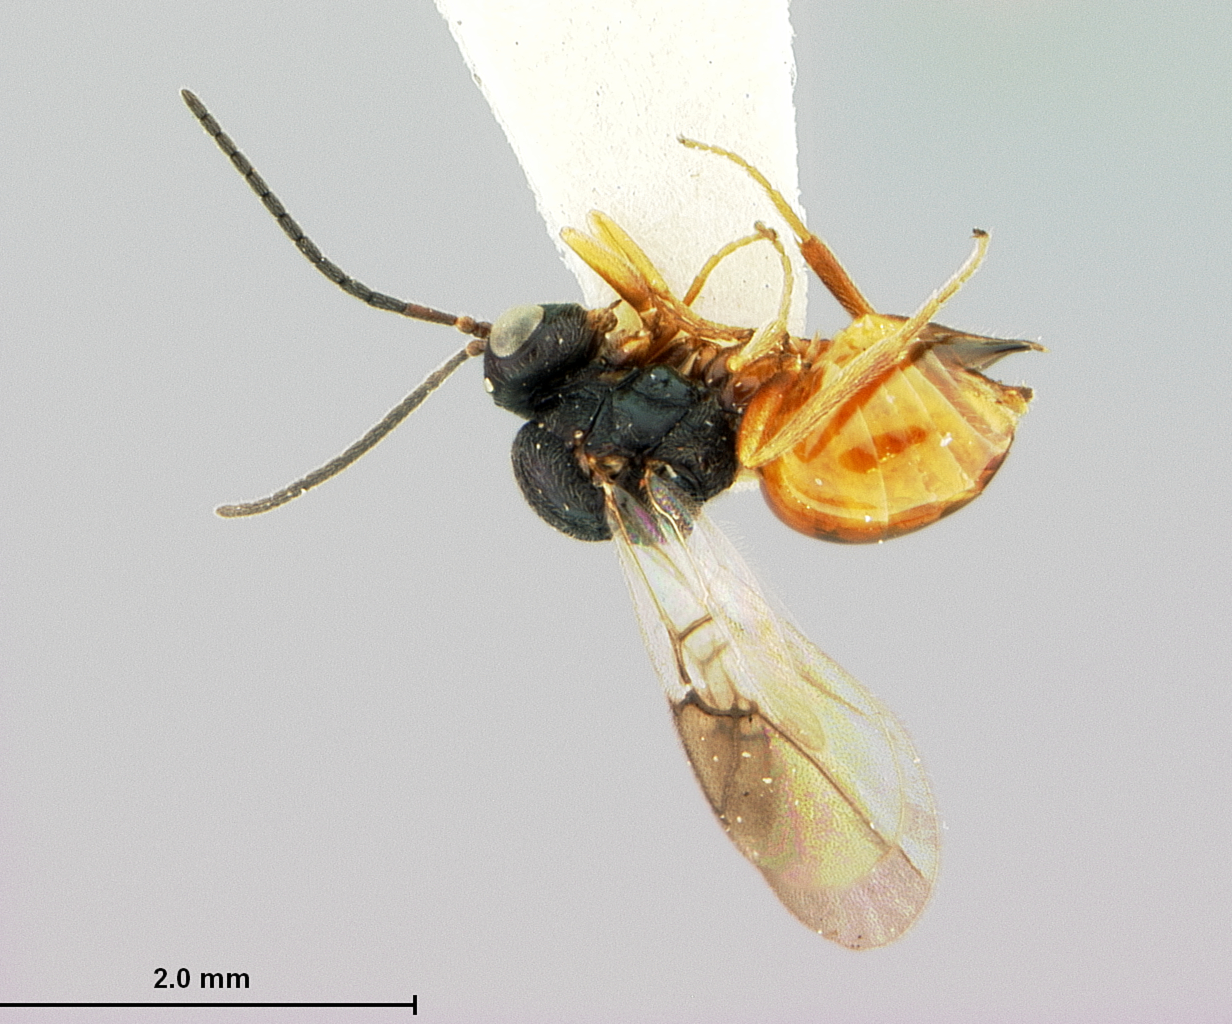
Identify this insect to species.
Diplolepis lens
